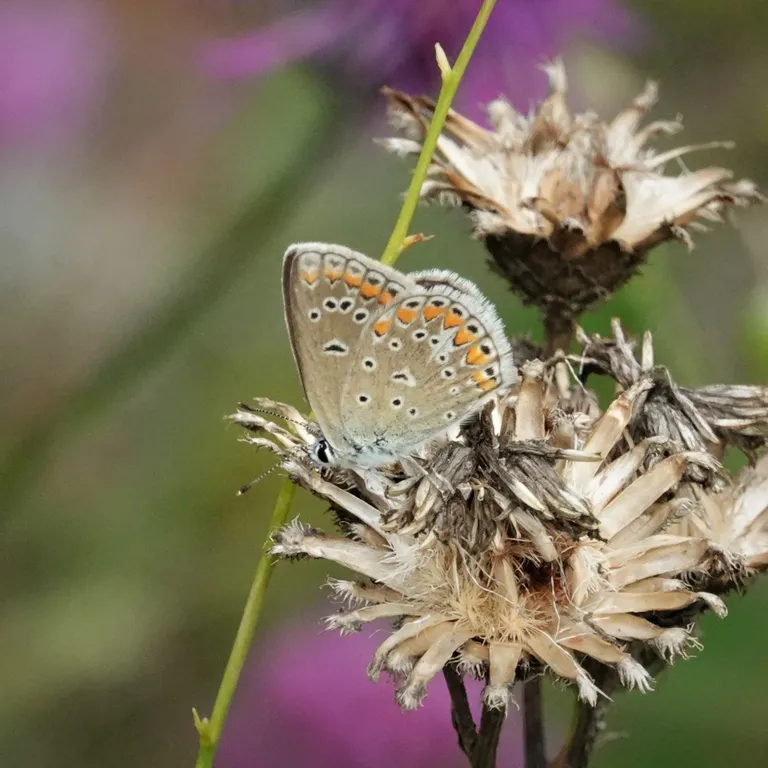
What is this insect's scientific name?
Polyommatus thersites
